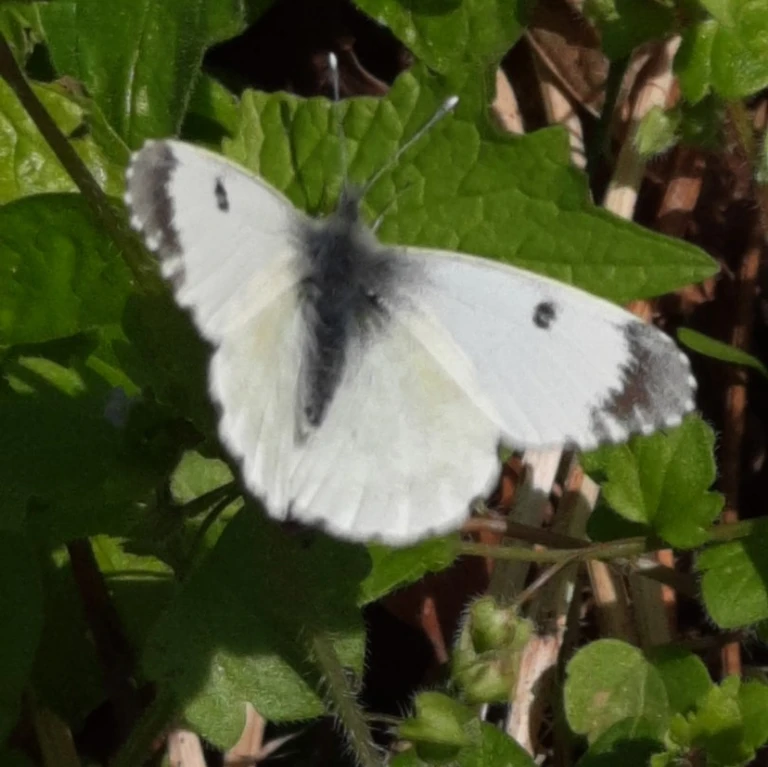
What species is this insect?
Anthocharis cardamines
